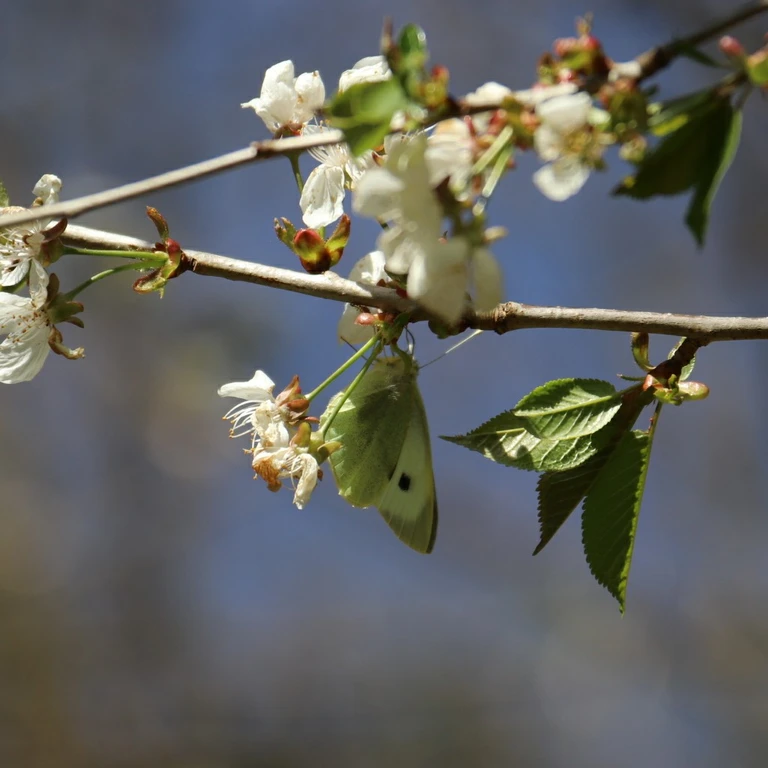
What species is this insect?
Pieris brassicae
